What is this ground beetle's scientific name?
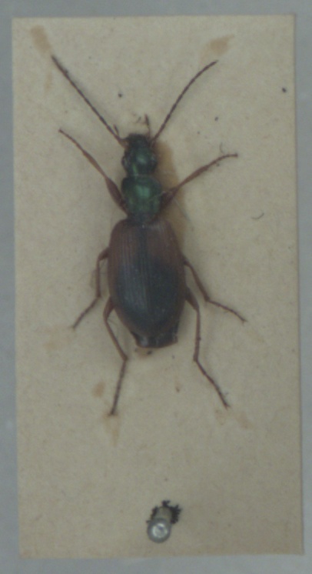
Anchomenus dorsalis
